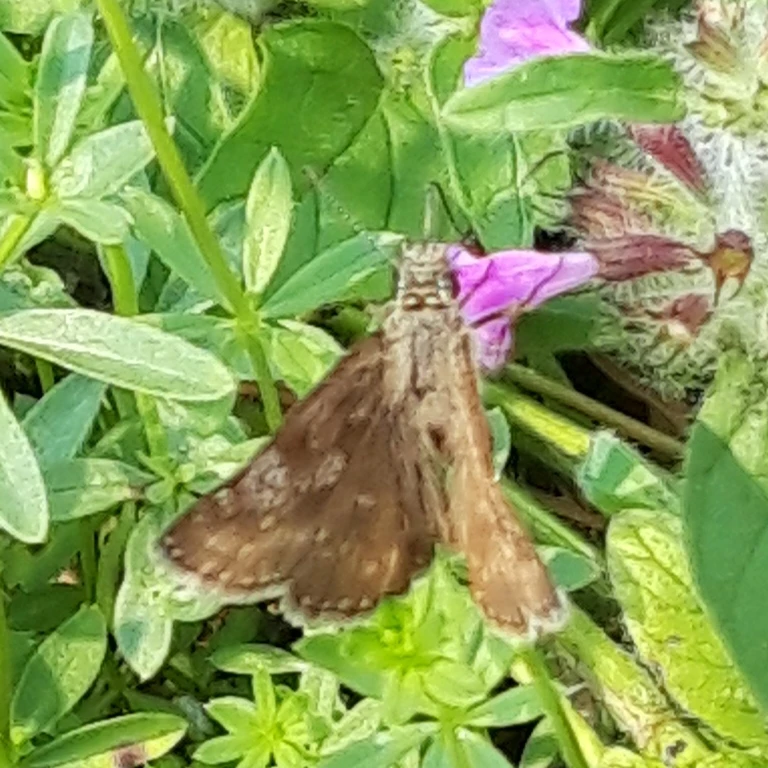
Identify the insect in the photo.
Erynnis tages
